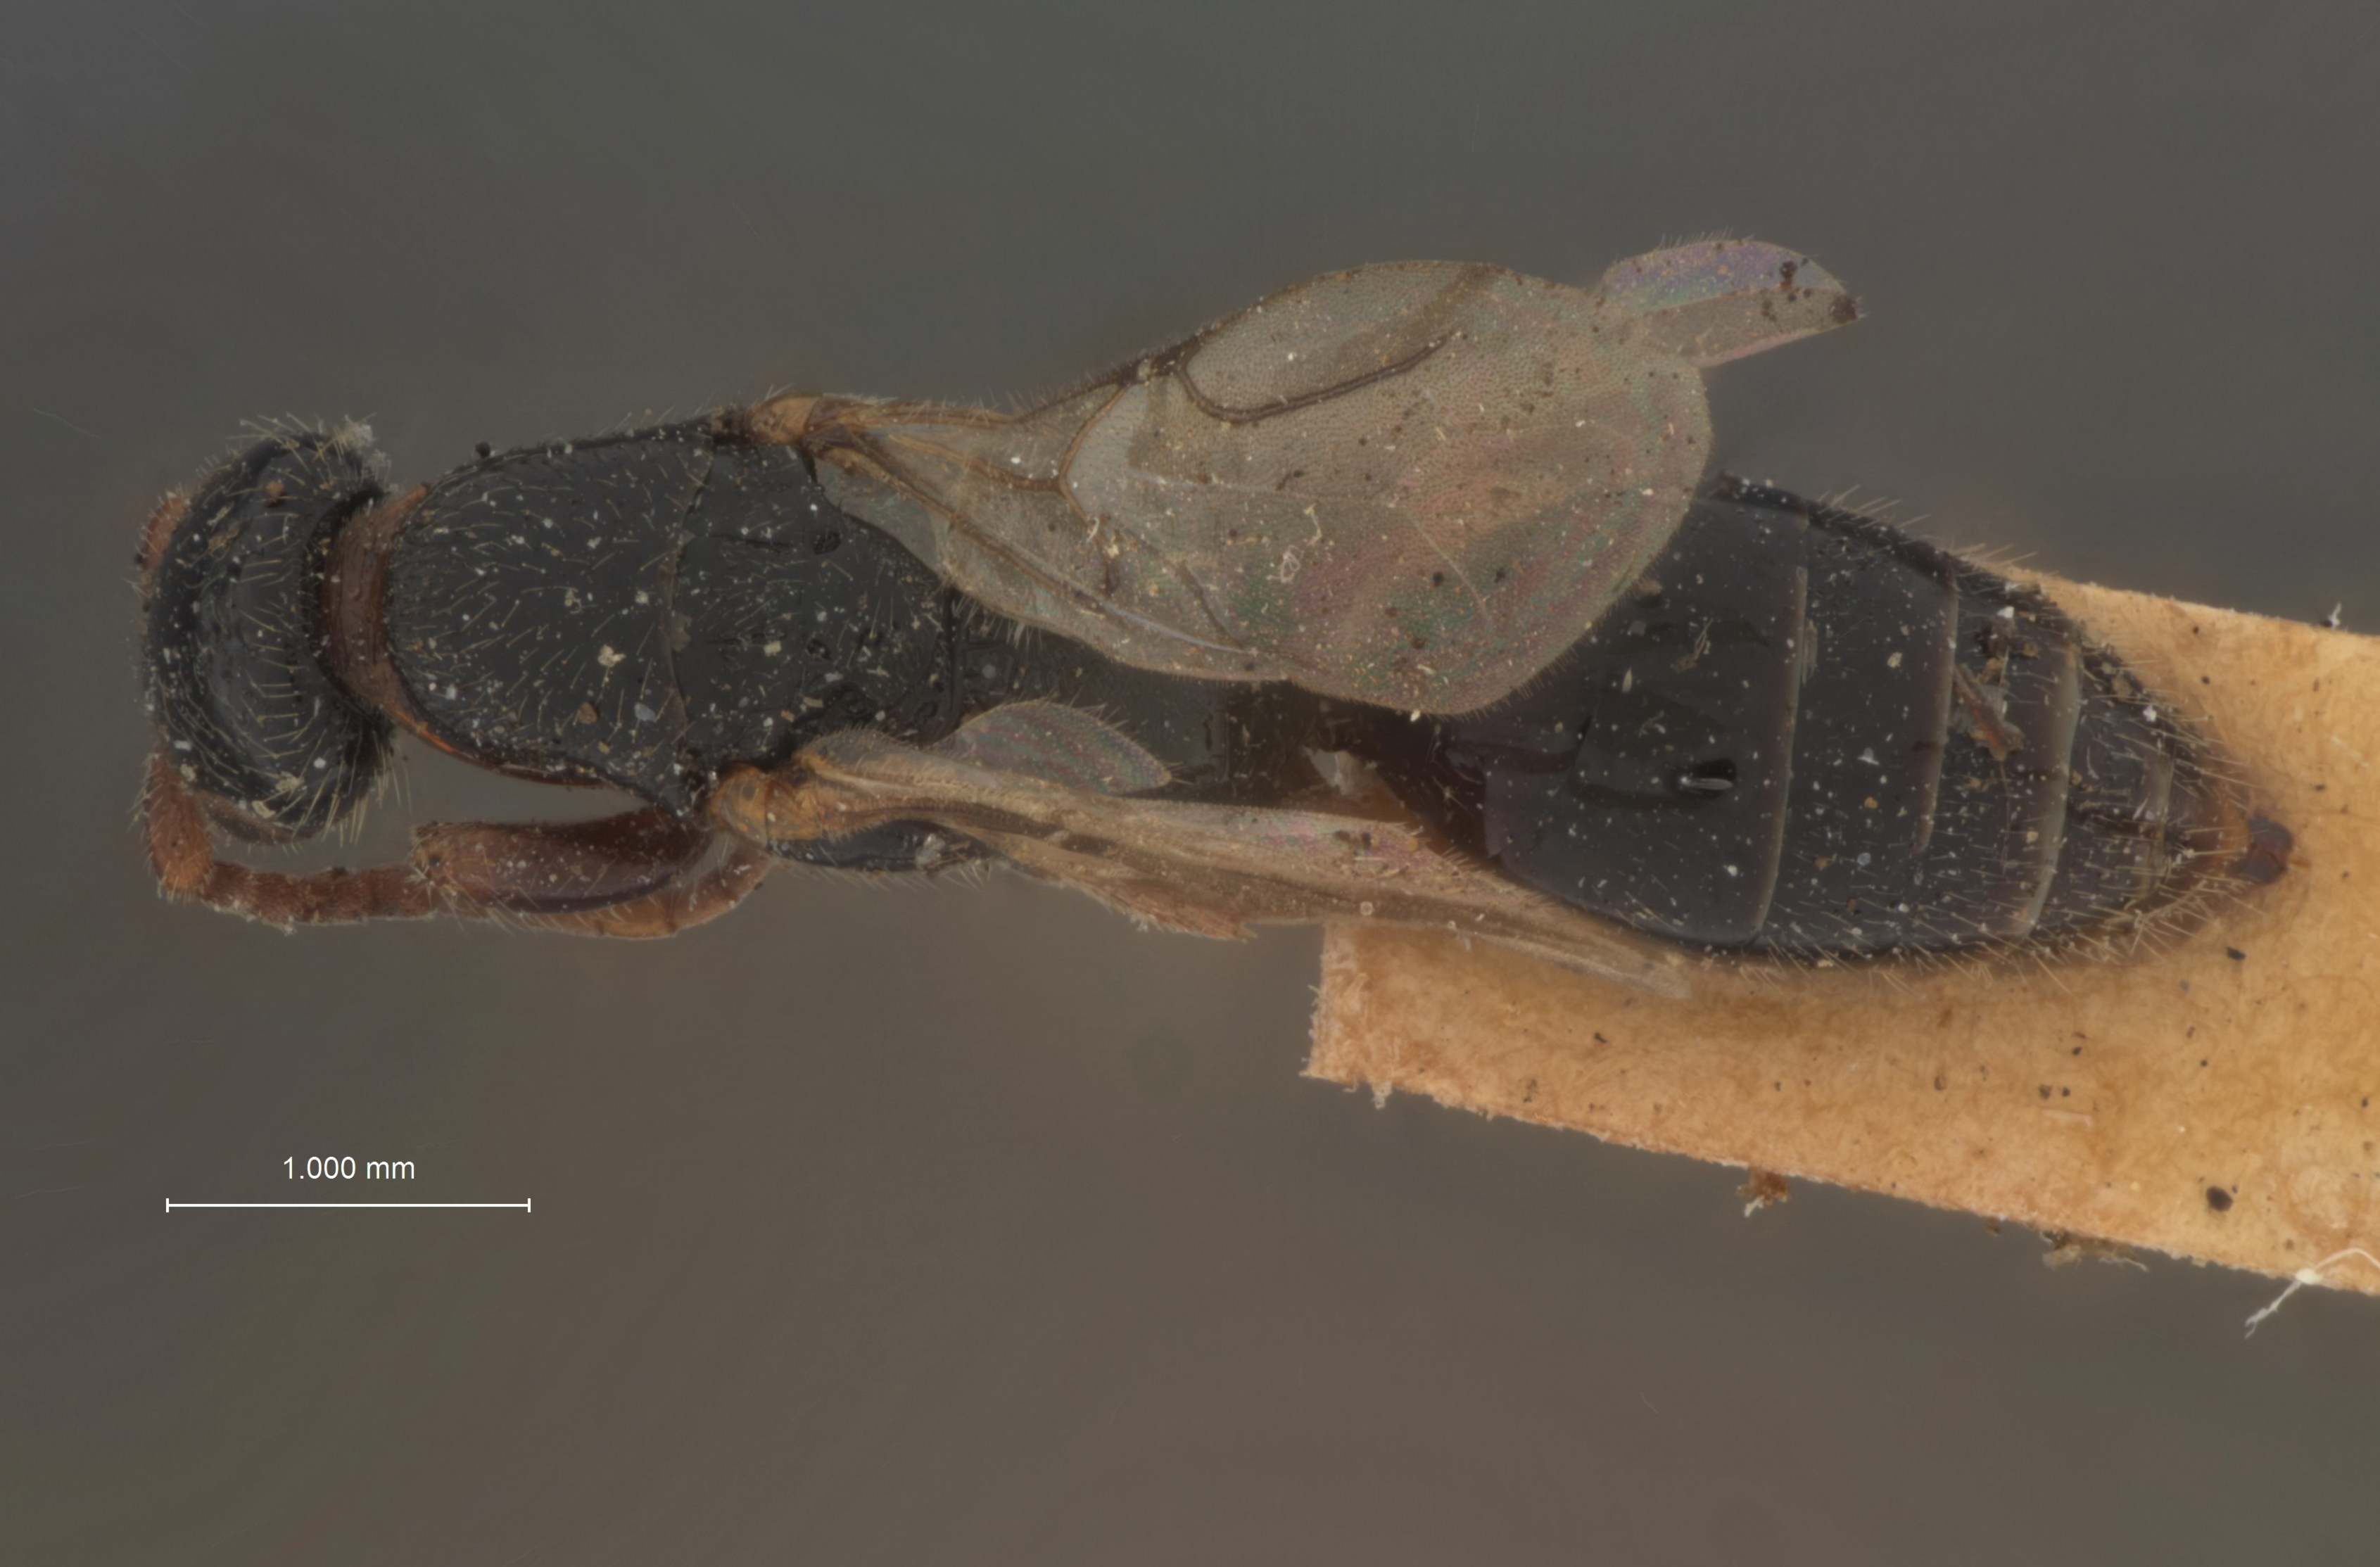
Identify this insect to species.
Mesitius vancouverensis
